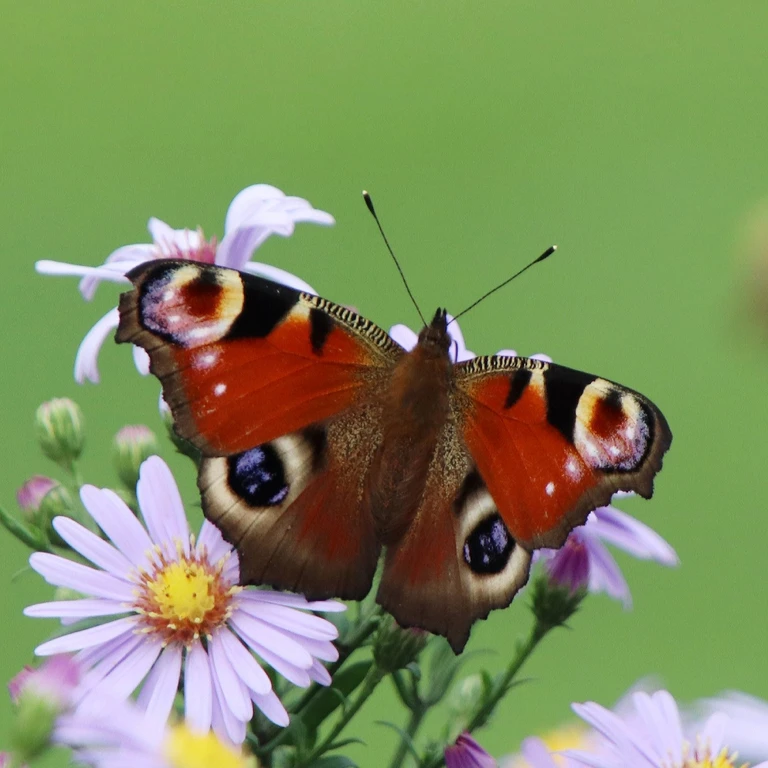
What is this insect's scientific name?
Aglais io
